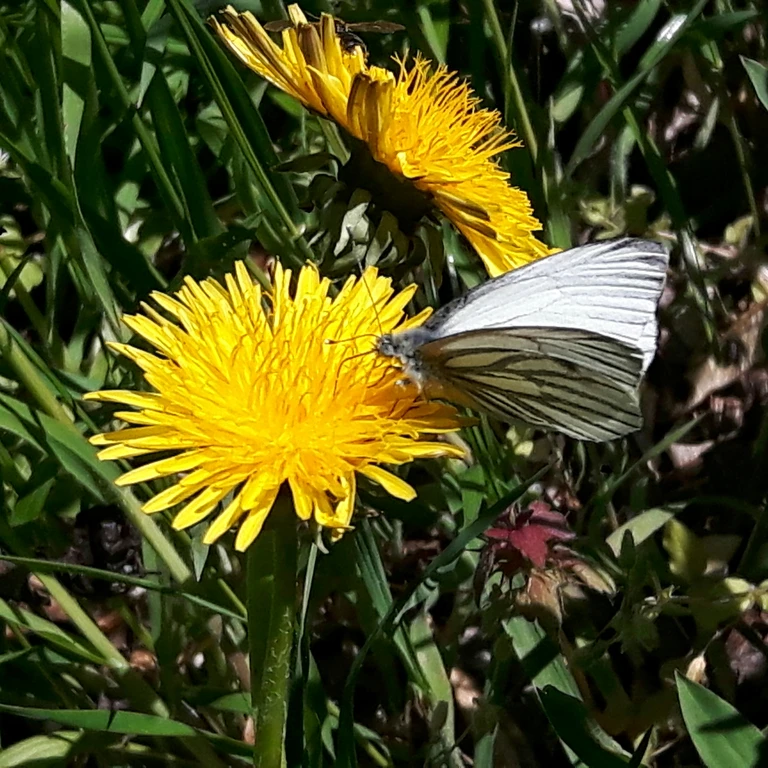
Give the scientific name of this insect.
Pieris napi
